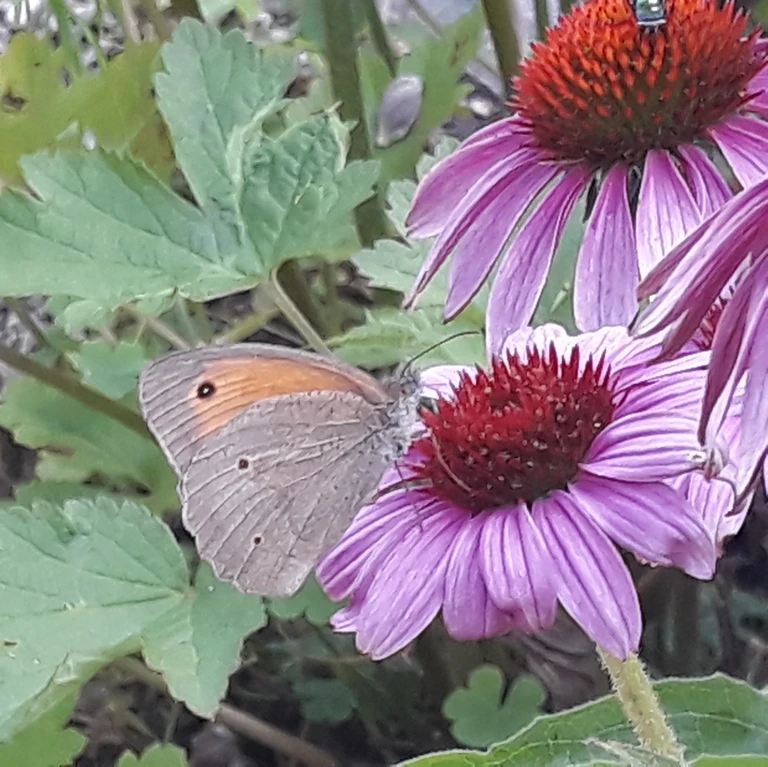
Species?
Maniola jurtina
